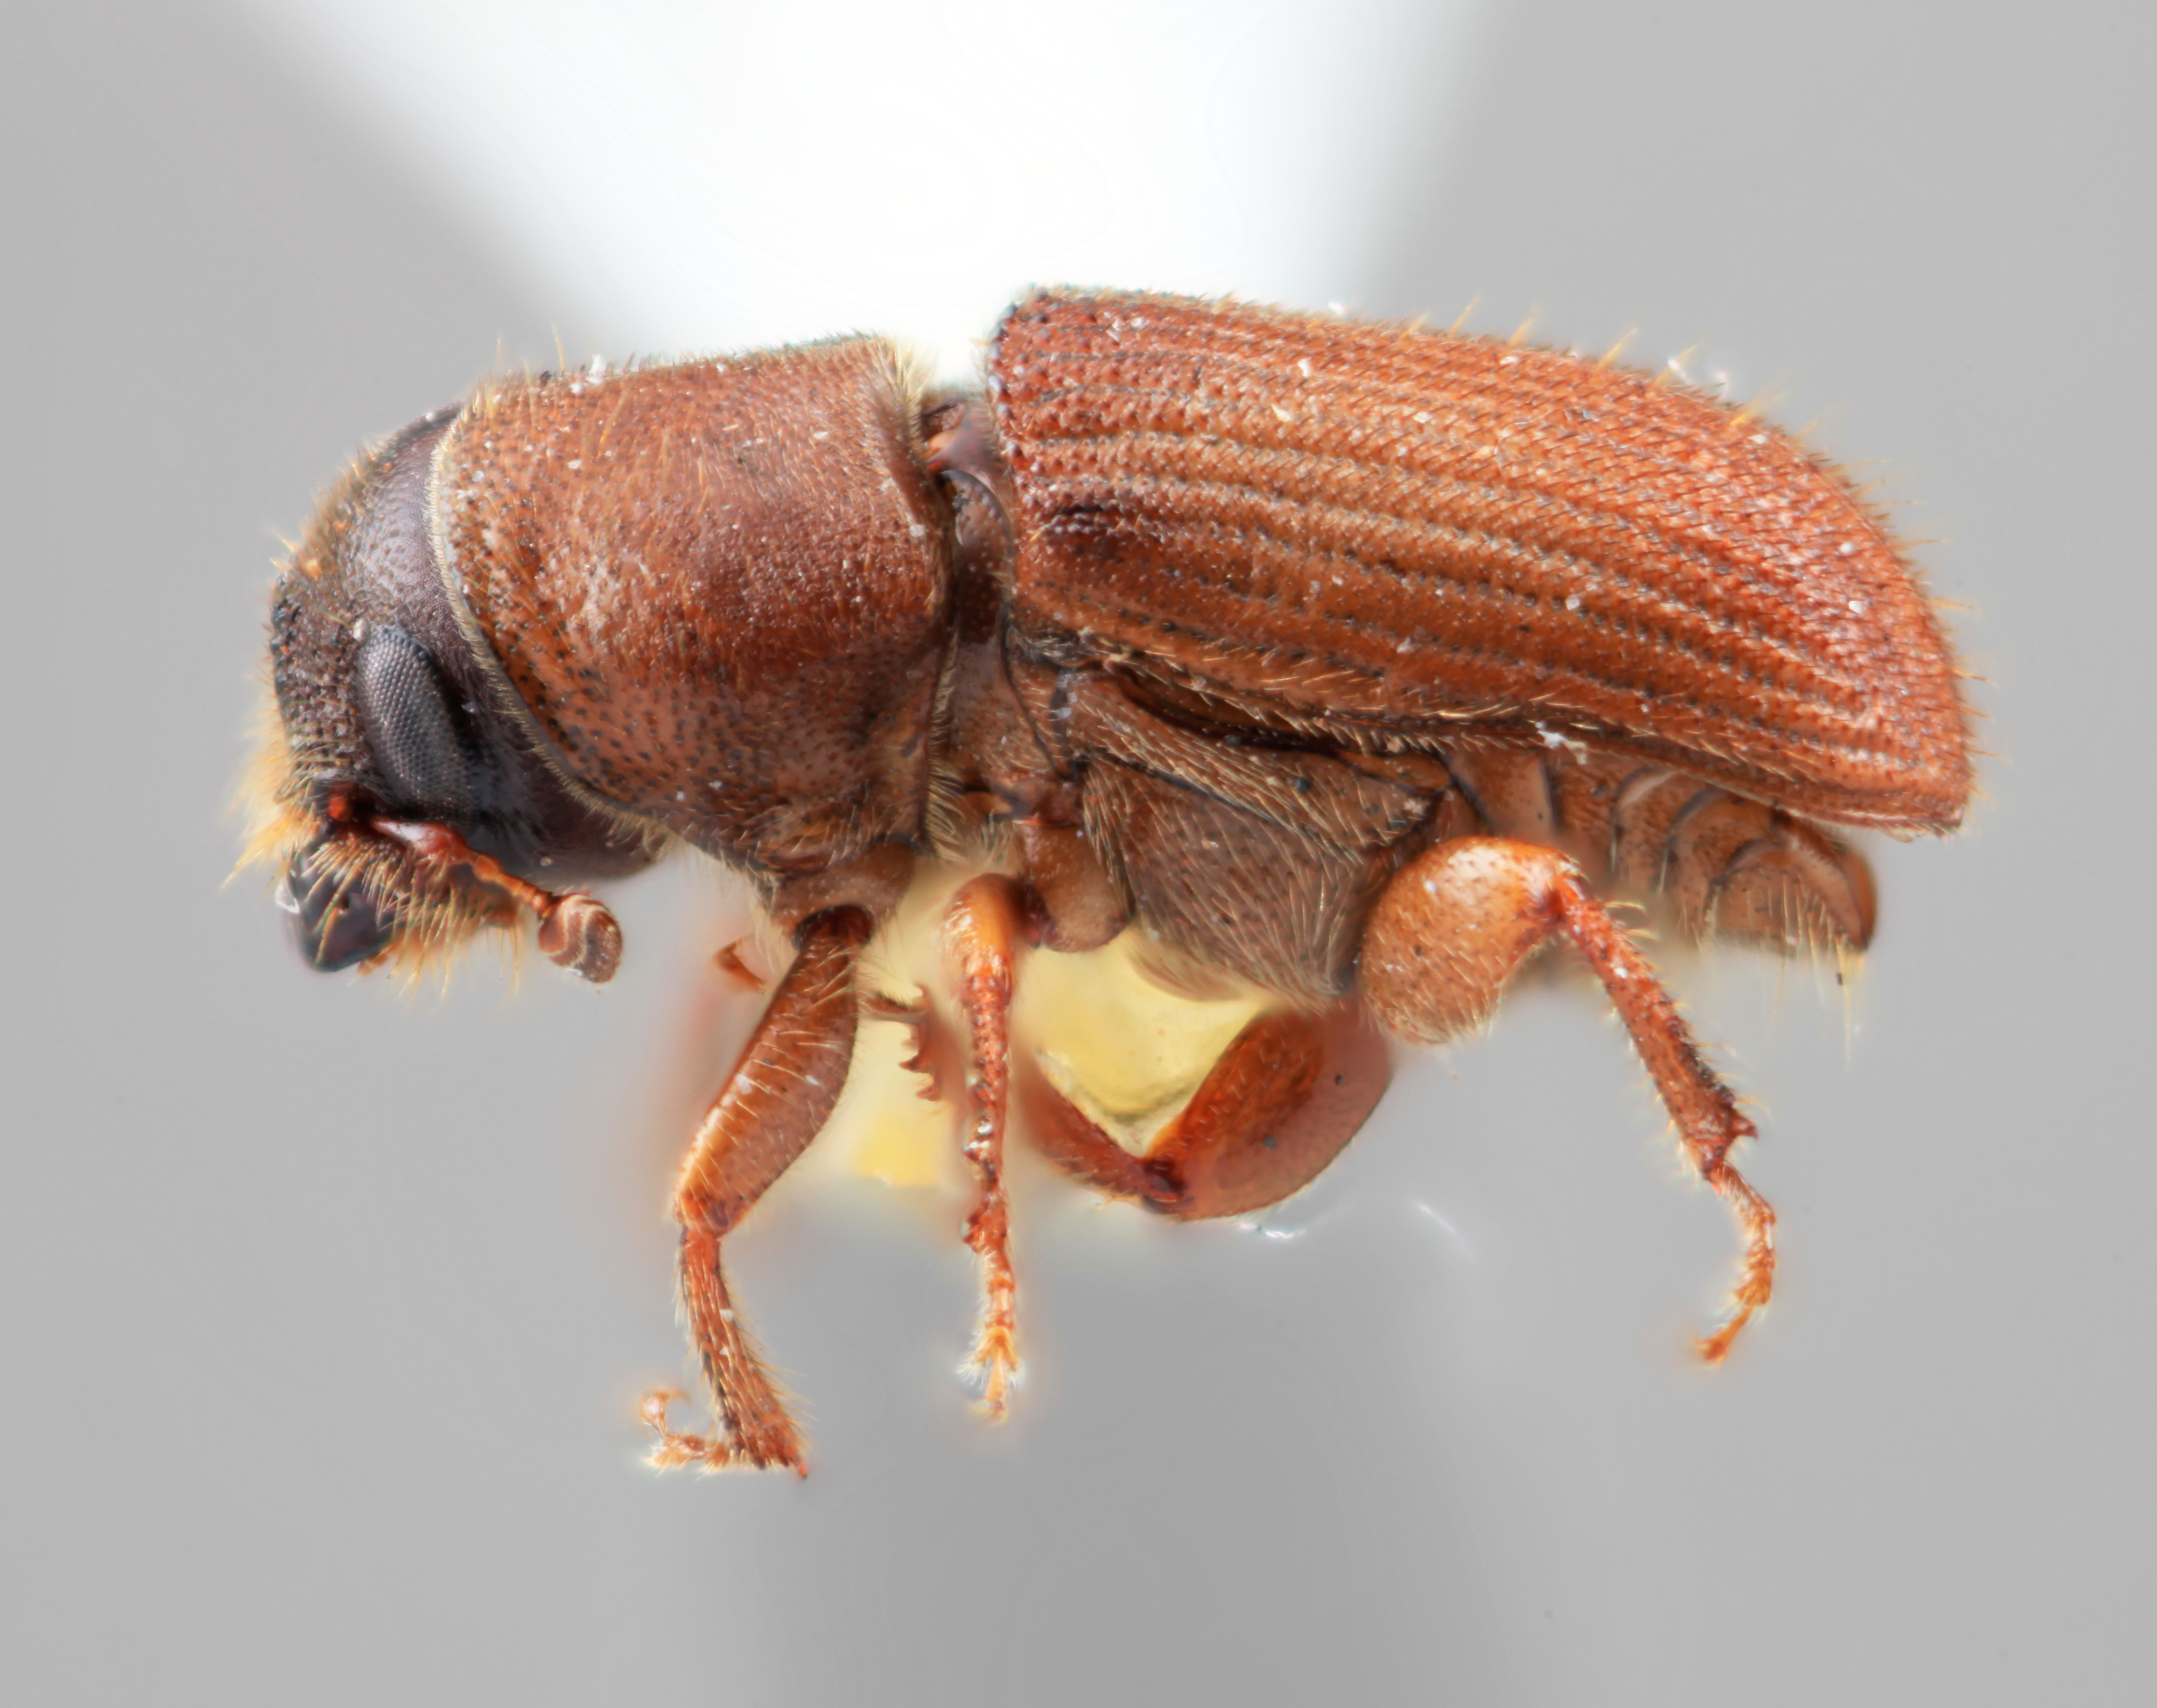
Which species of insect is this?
Dendroctonus vitei
